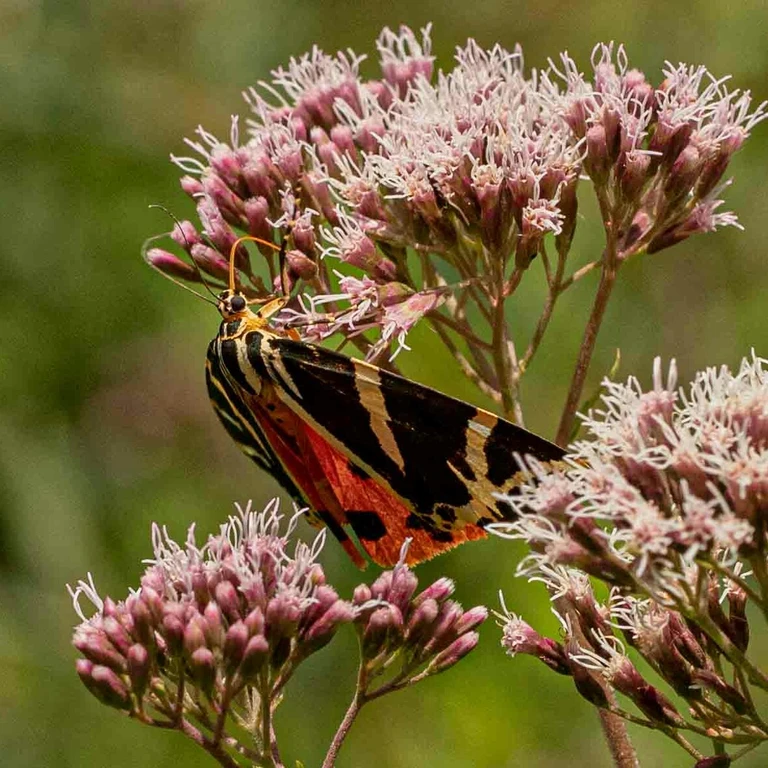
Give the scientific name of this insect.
Euplagia quadripunctaria
